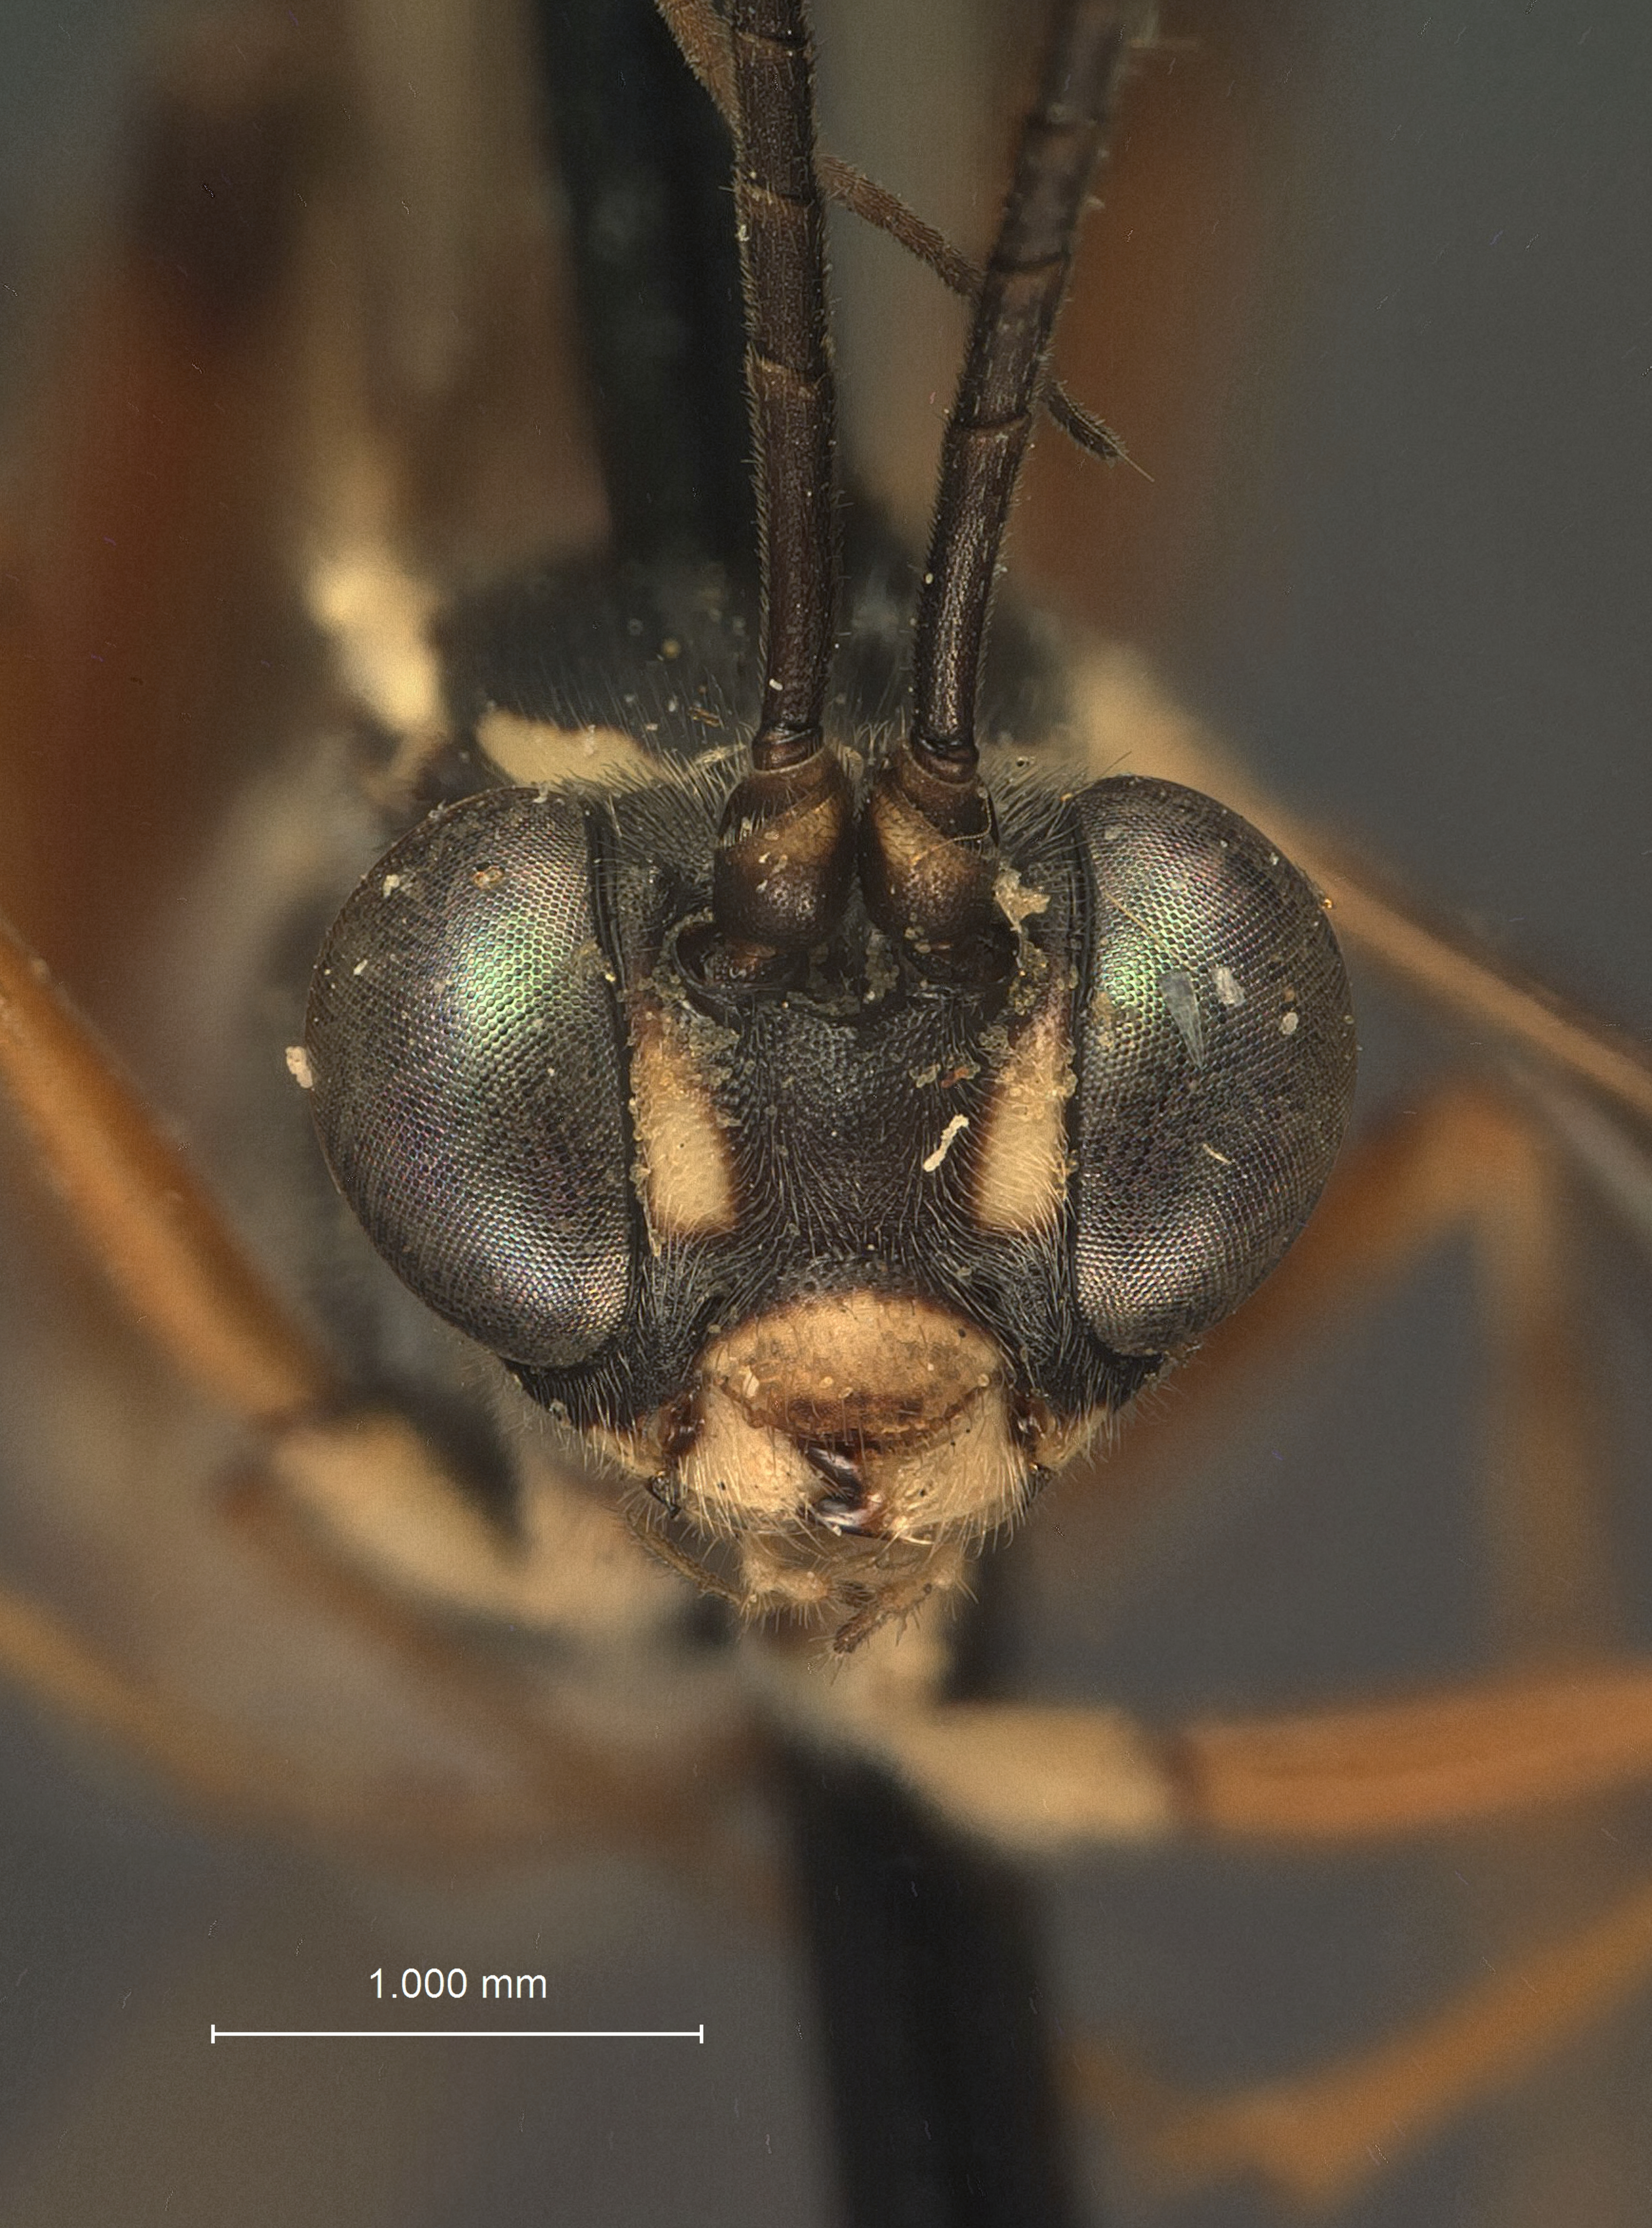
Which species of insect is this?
Exetastes ornatus
